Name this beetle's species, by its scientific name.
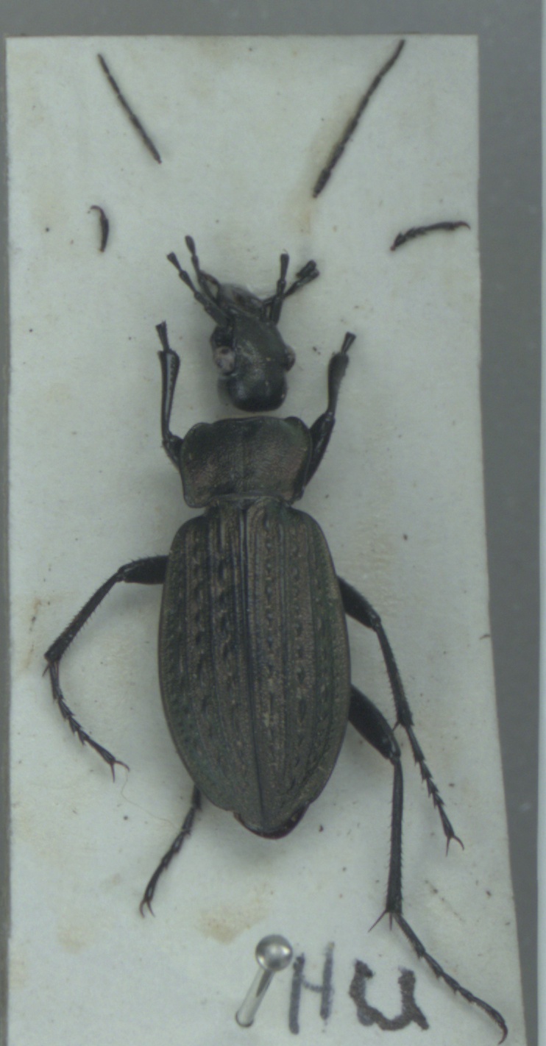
Carabus granulatus
